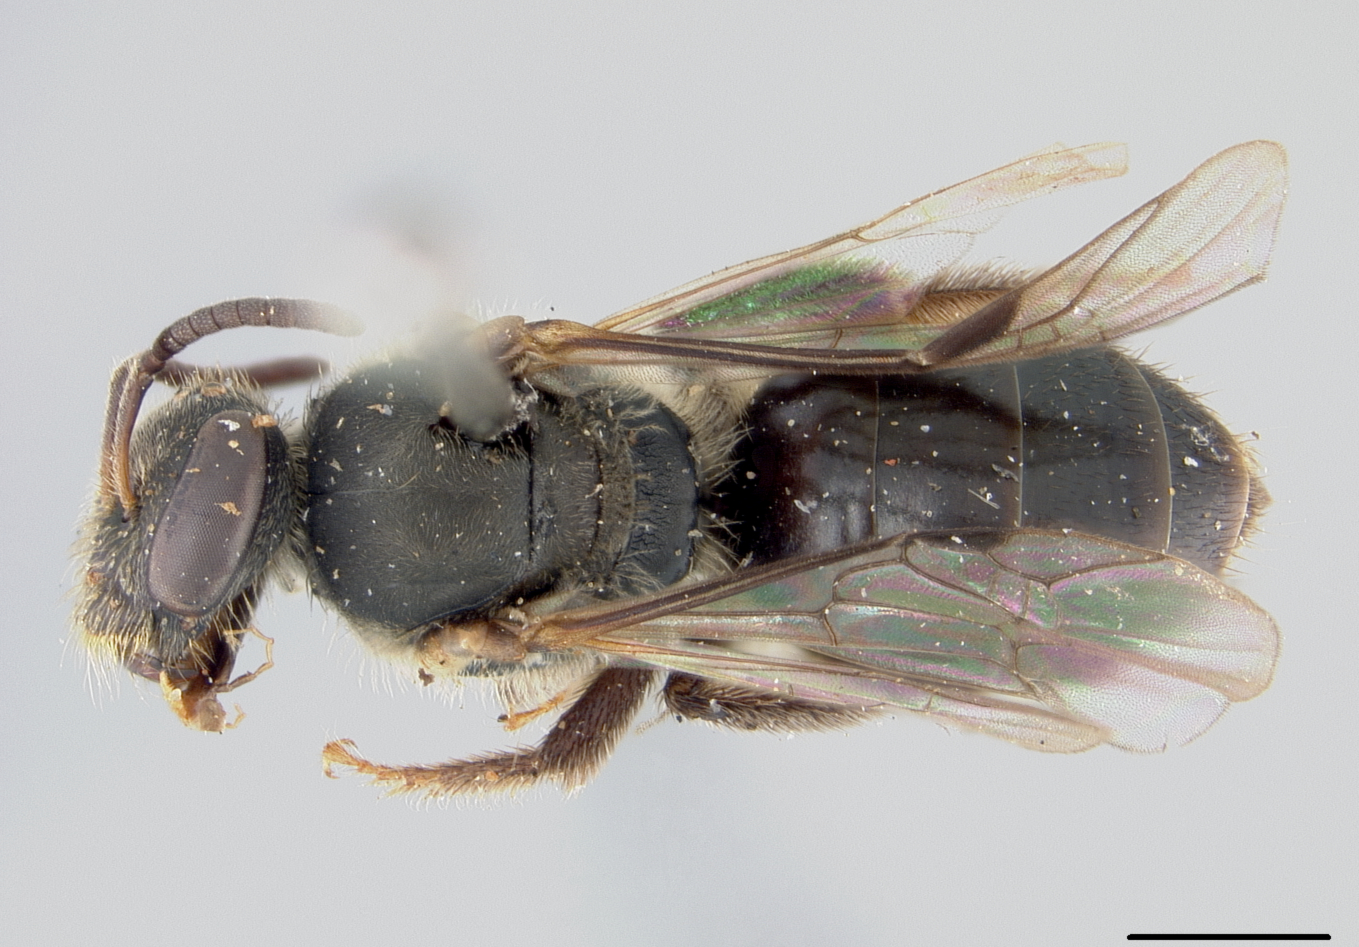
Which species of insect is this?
Halictus caroli
